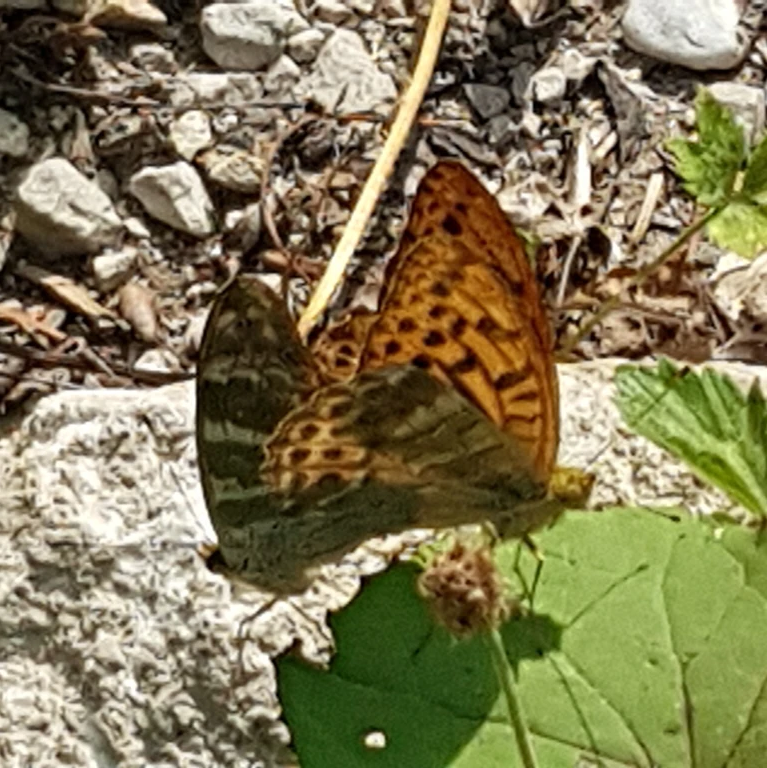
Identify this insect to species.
Argynnis paphia
